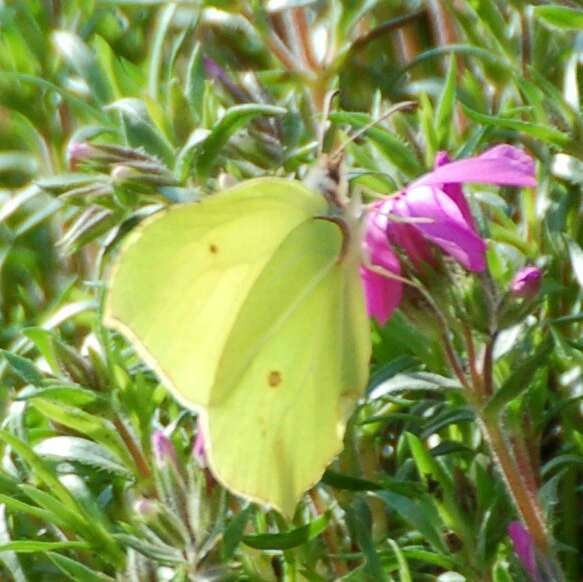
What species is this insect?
Gonepteryx rhamni
